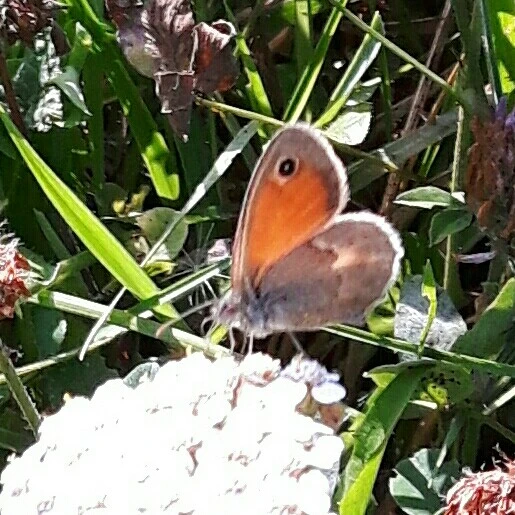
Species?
Coenonympha pamphilus
